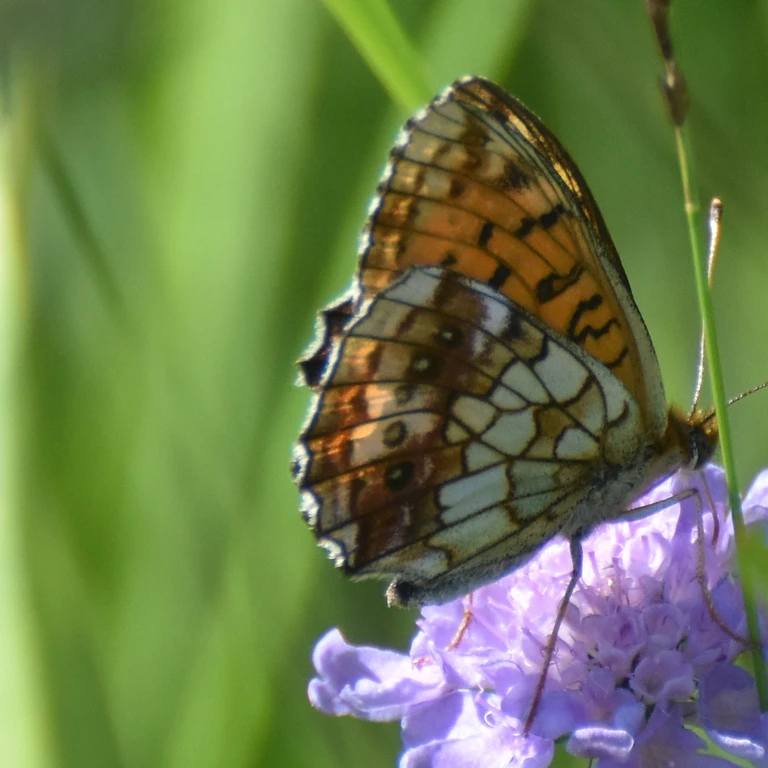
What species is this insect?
Brenthis ino
